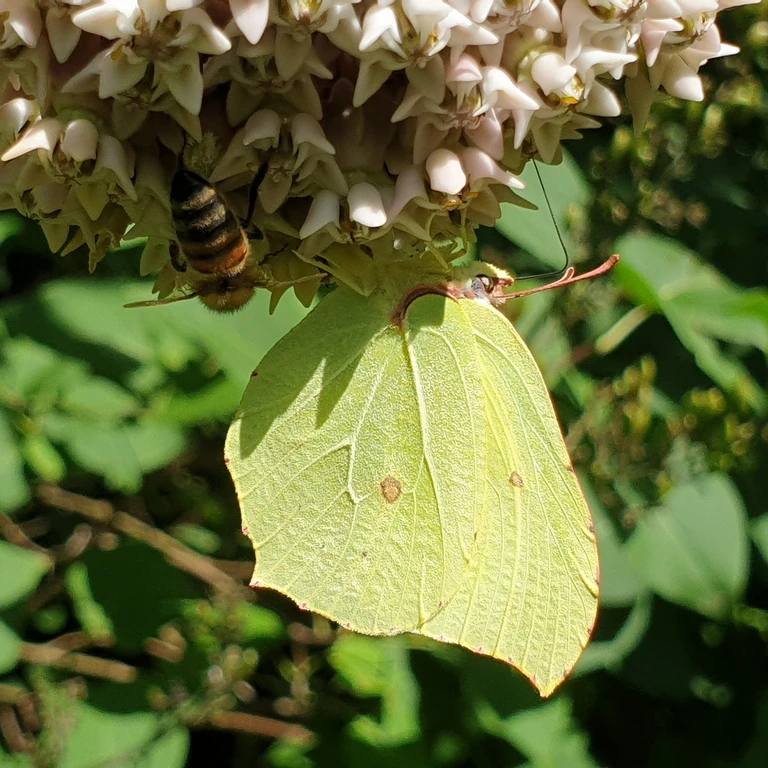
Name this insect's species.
Gonepteryx rhamni
